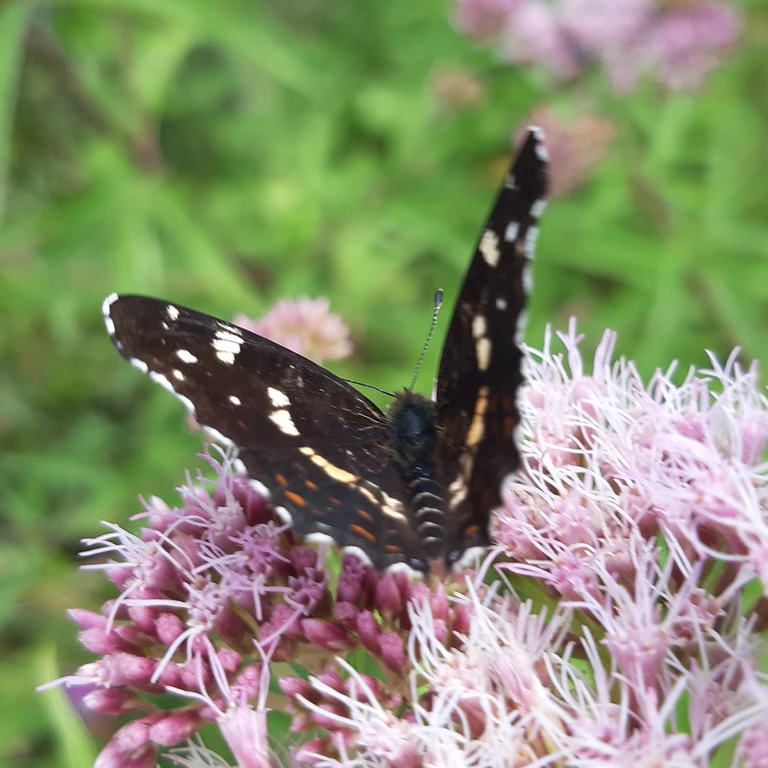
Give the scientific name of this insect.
Araschnia levana
